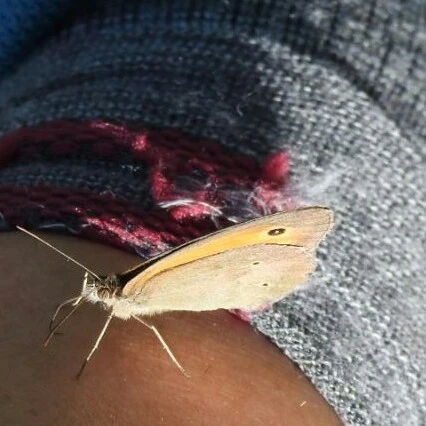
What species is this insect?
Maniola jurtina
